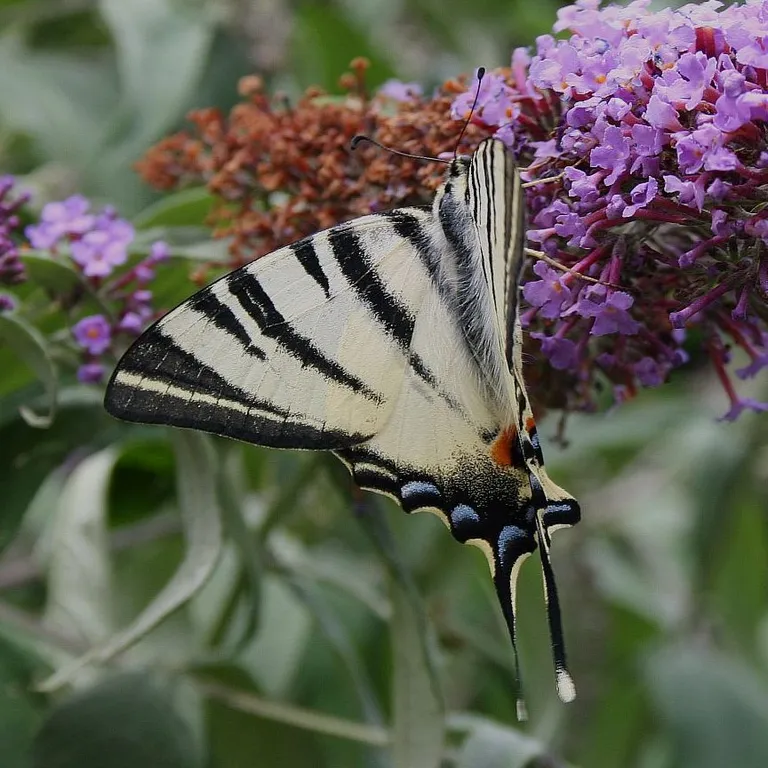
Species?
Iphiclides podalirius
